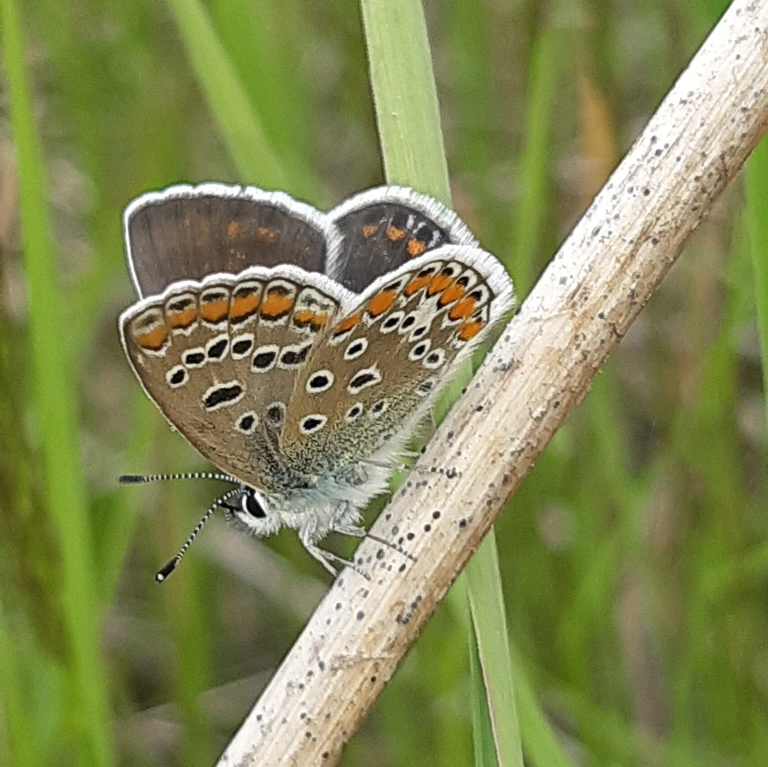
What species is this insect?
Polyommatus icarus
